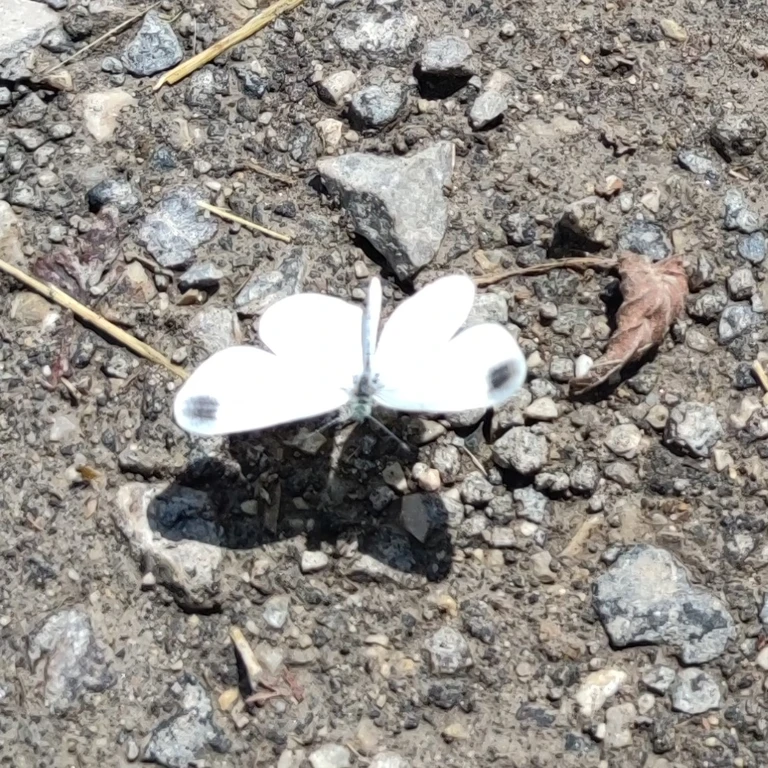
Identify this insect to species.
Leptidea sinapis/juvernica
